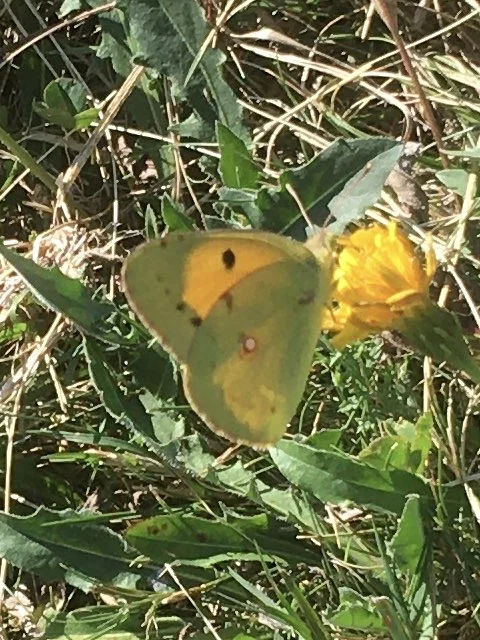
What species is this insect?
Colias croceus
